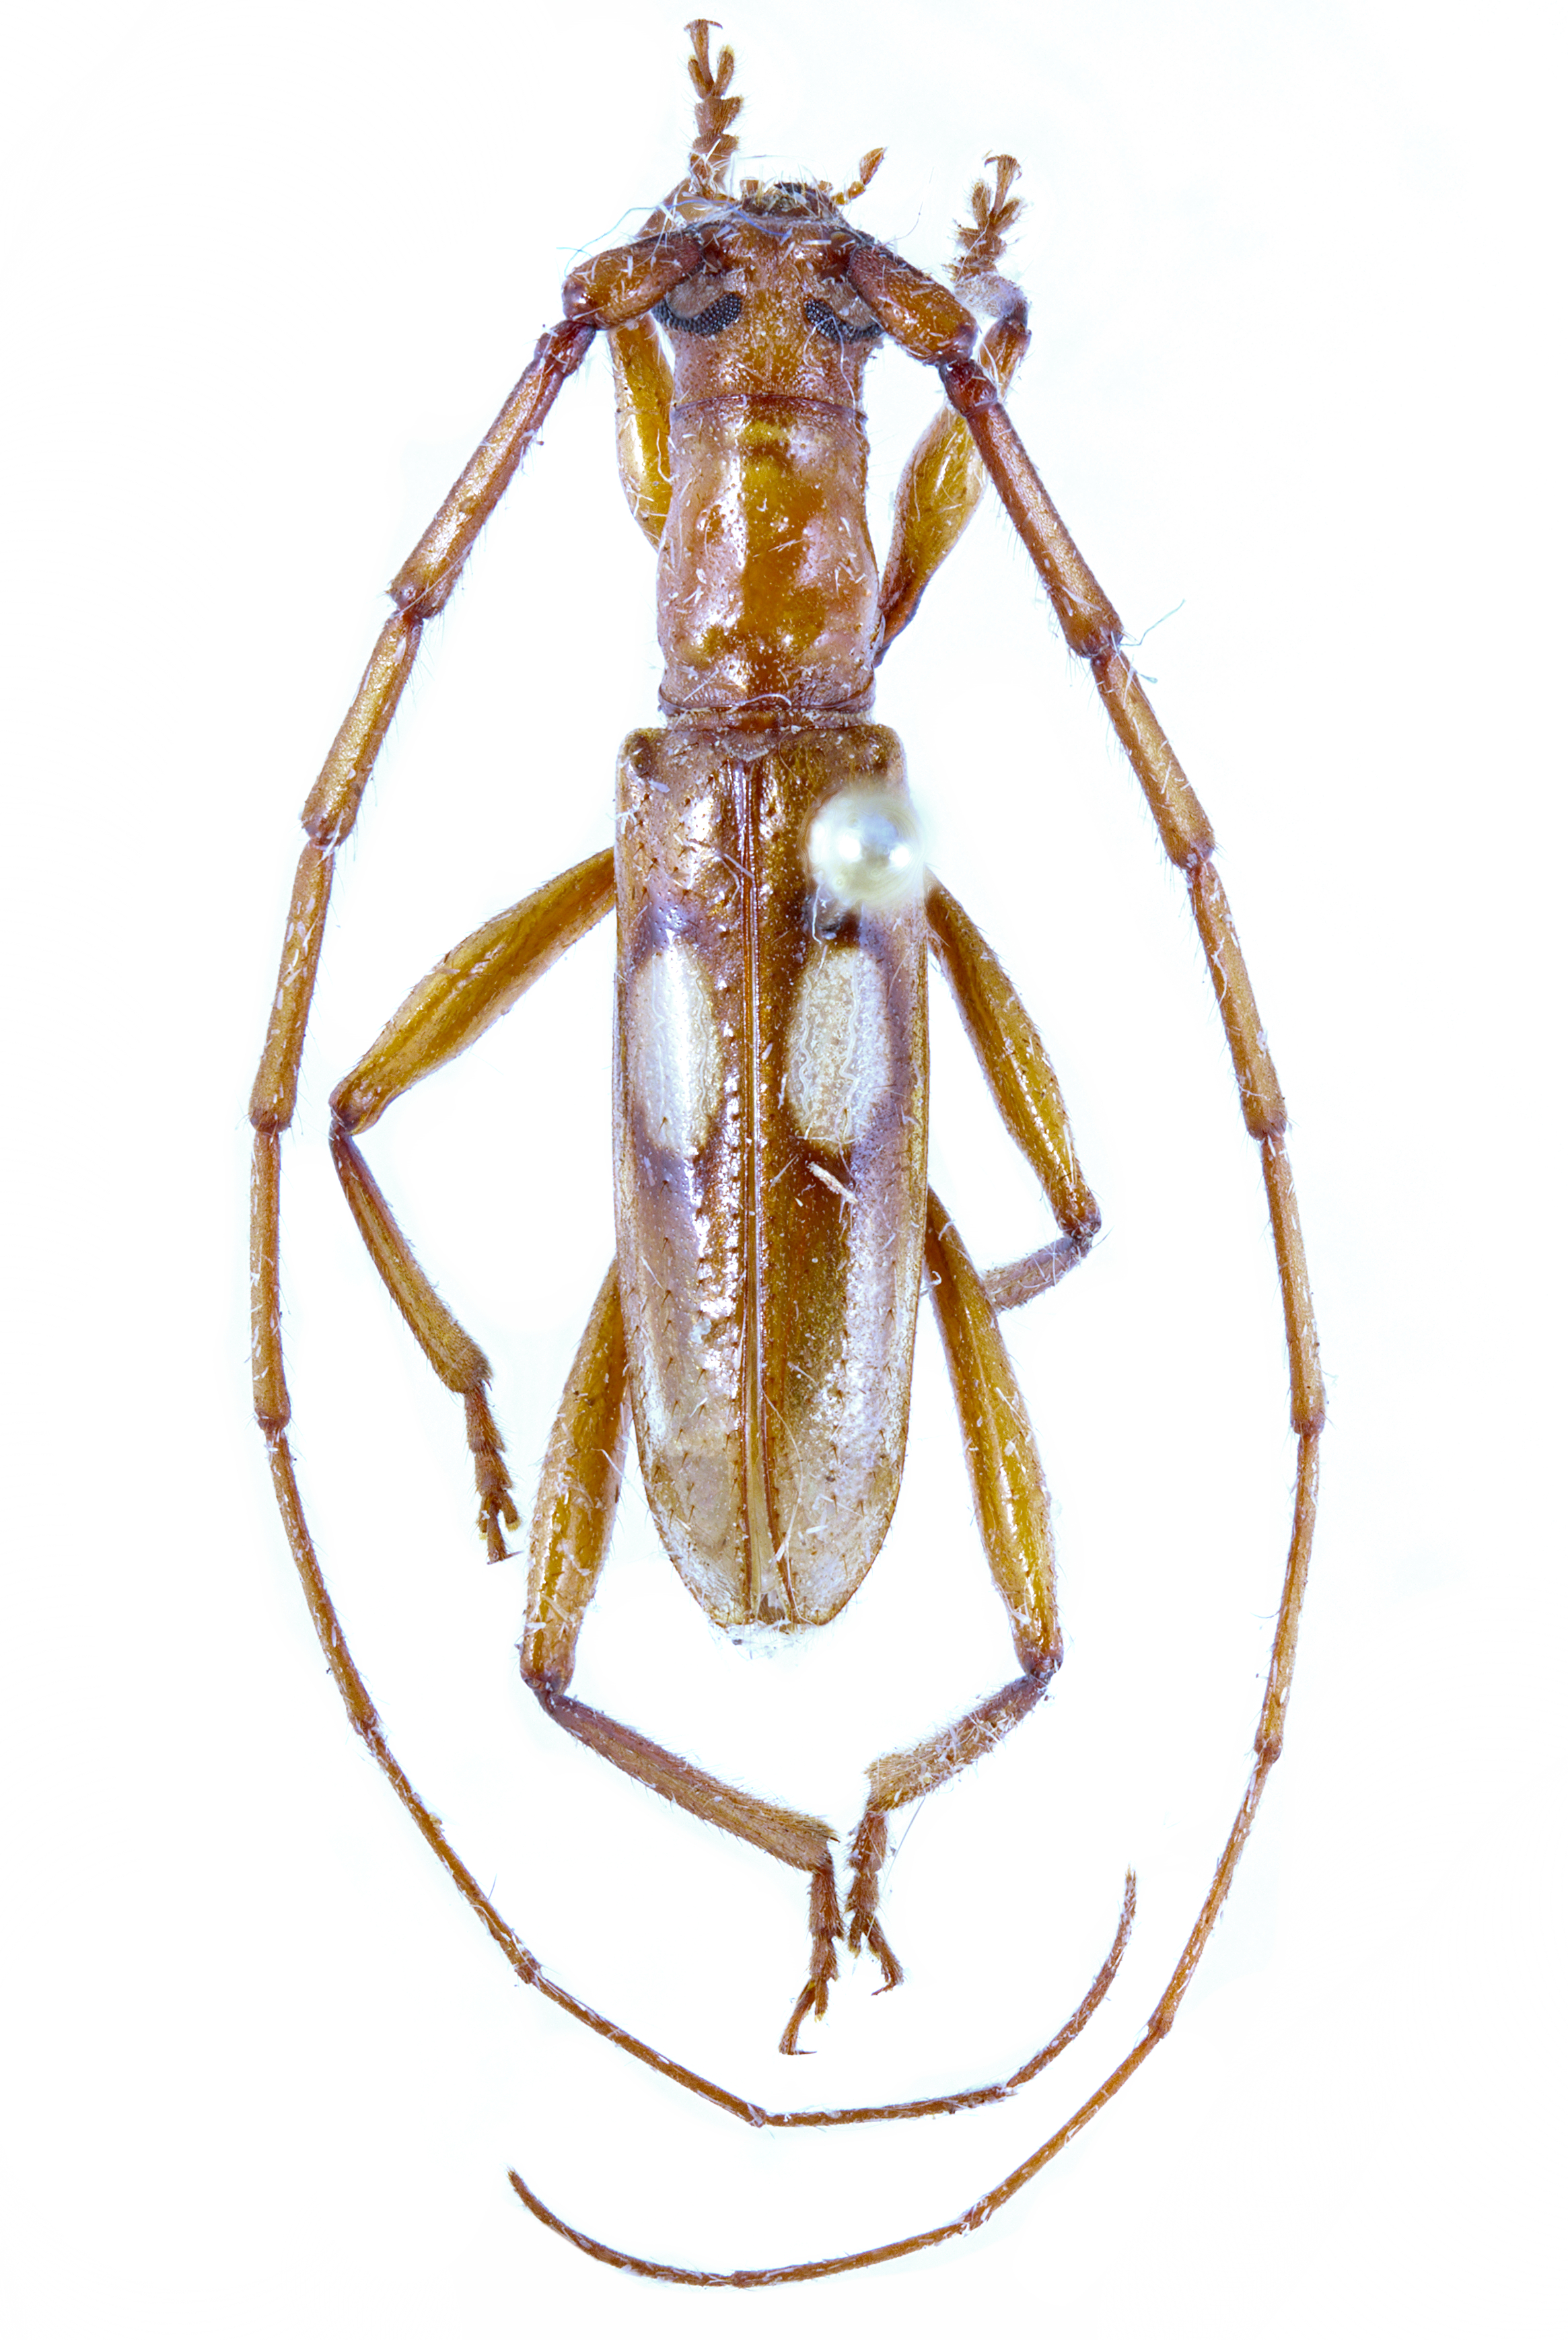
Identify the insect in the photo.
Diasporidion duplicatum
